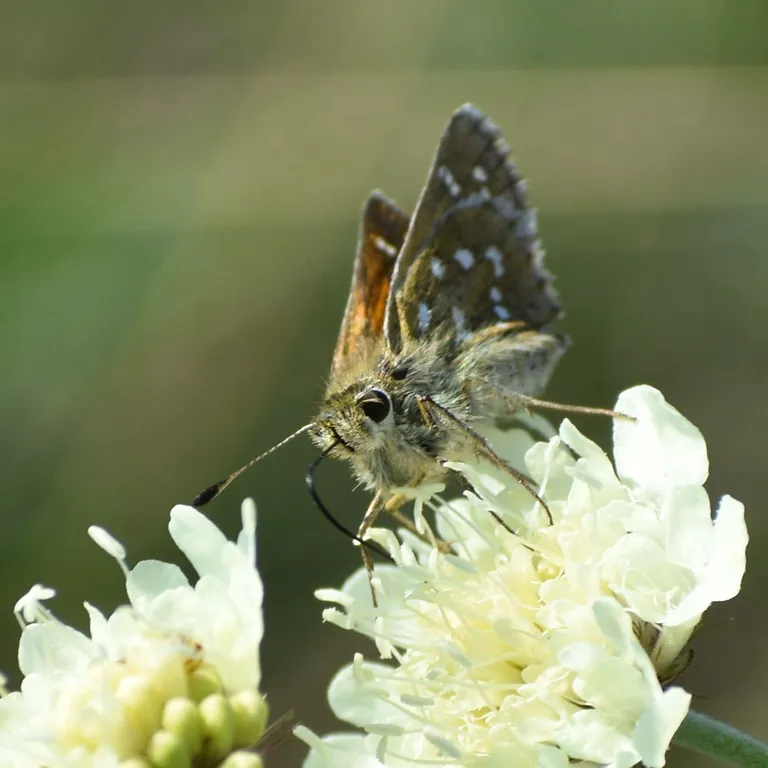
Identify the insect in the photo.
Hesperia comma
